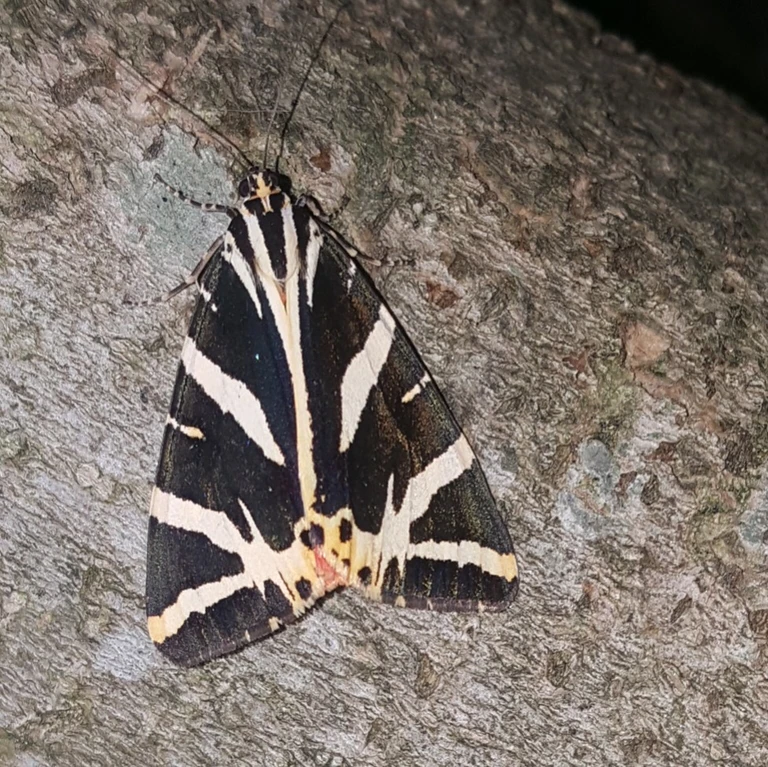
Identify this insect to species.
Euplagia quadripunctaria
